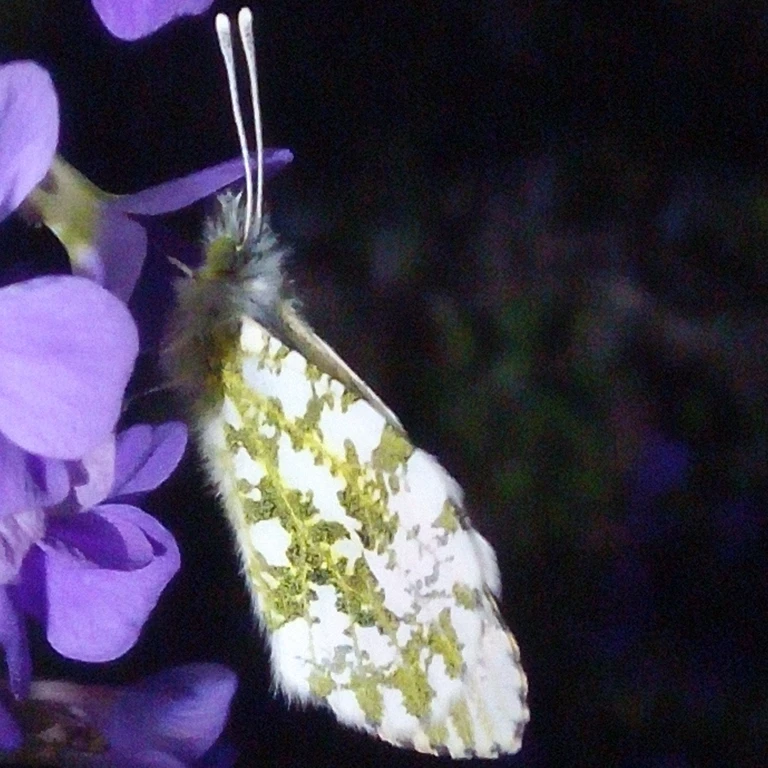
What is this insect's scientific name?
Anthocharis cardamines
